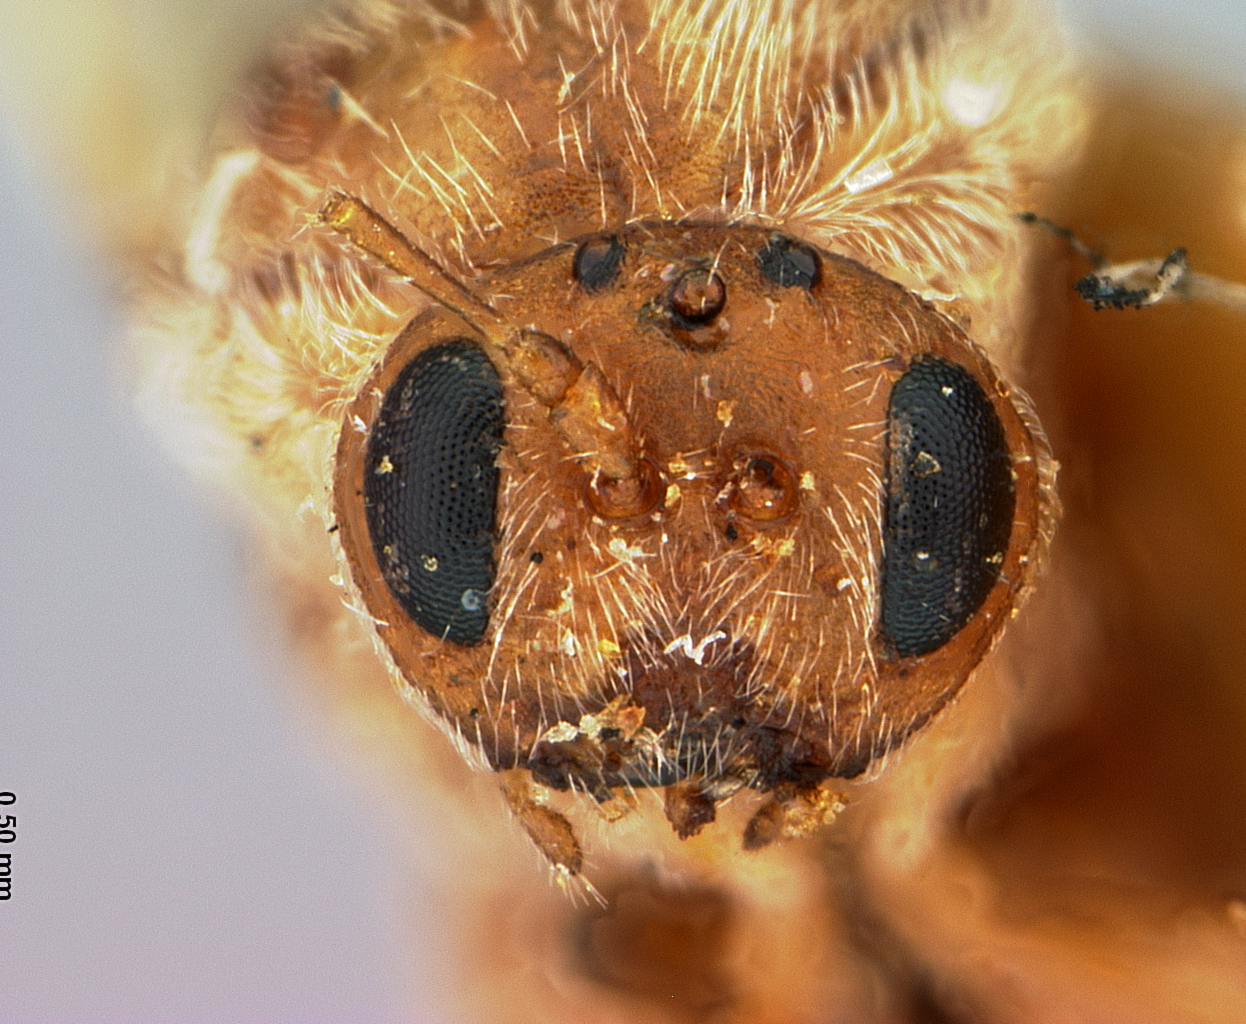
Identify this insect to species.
Disholcaspis conalis
